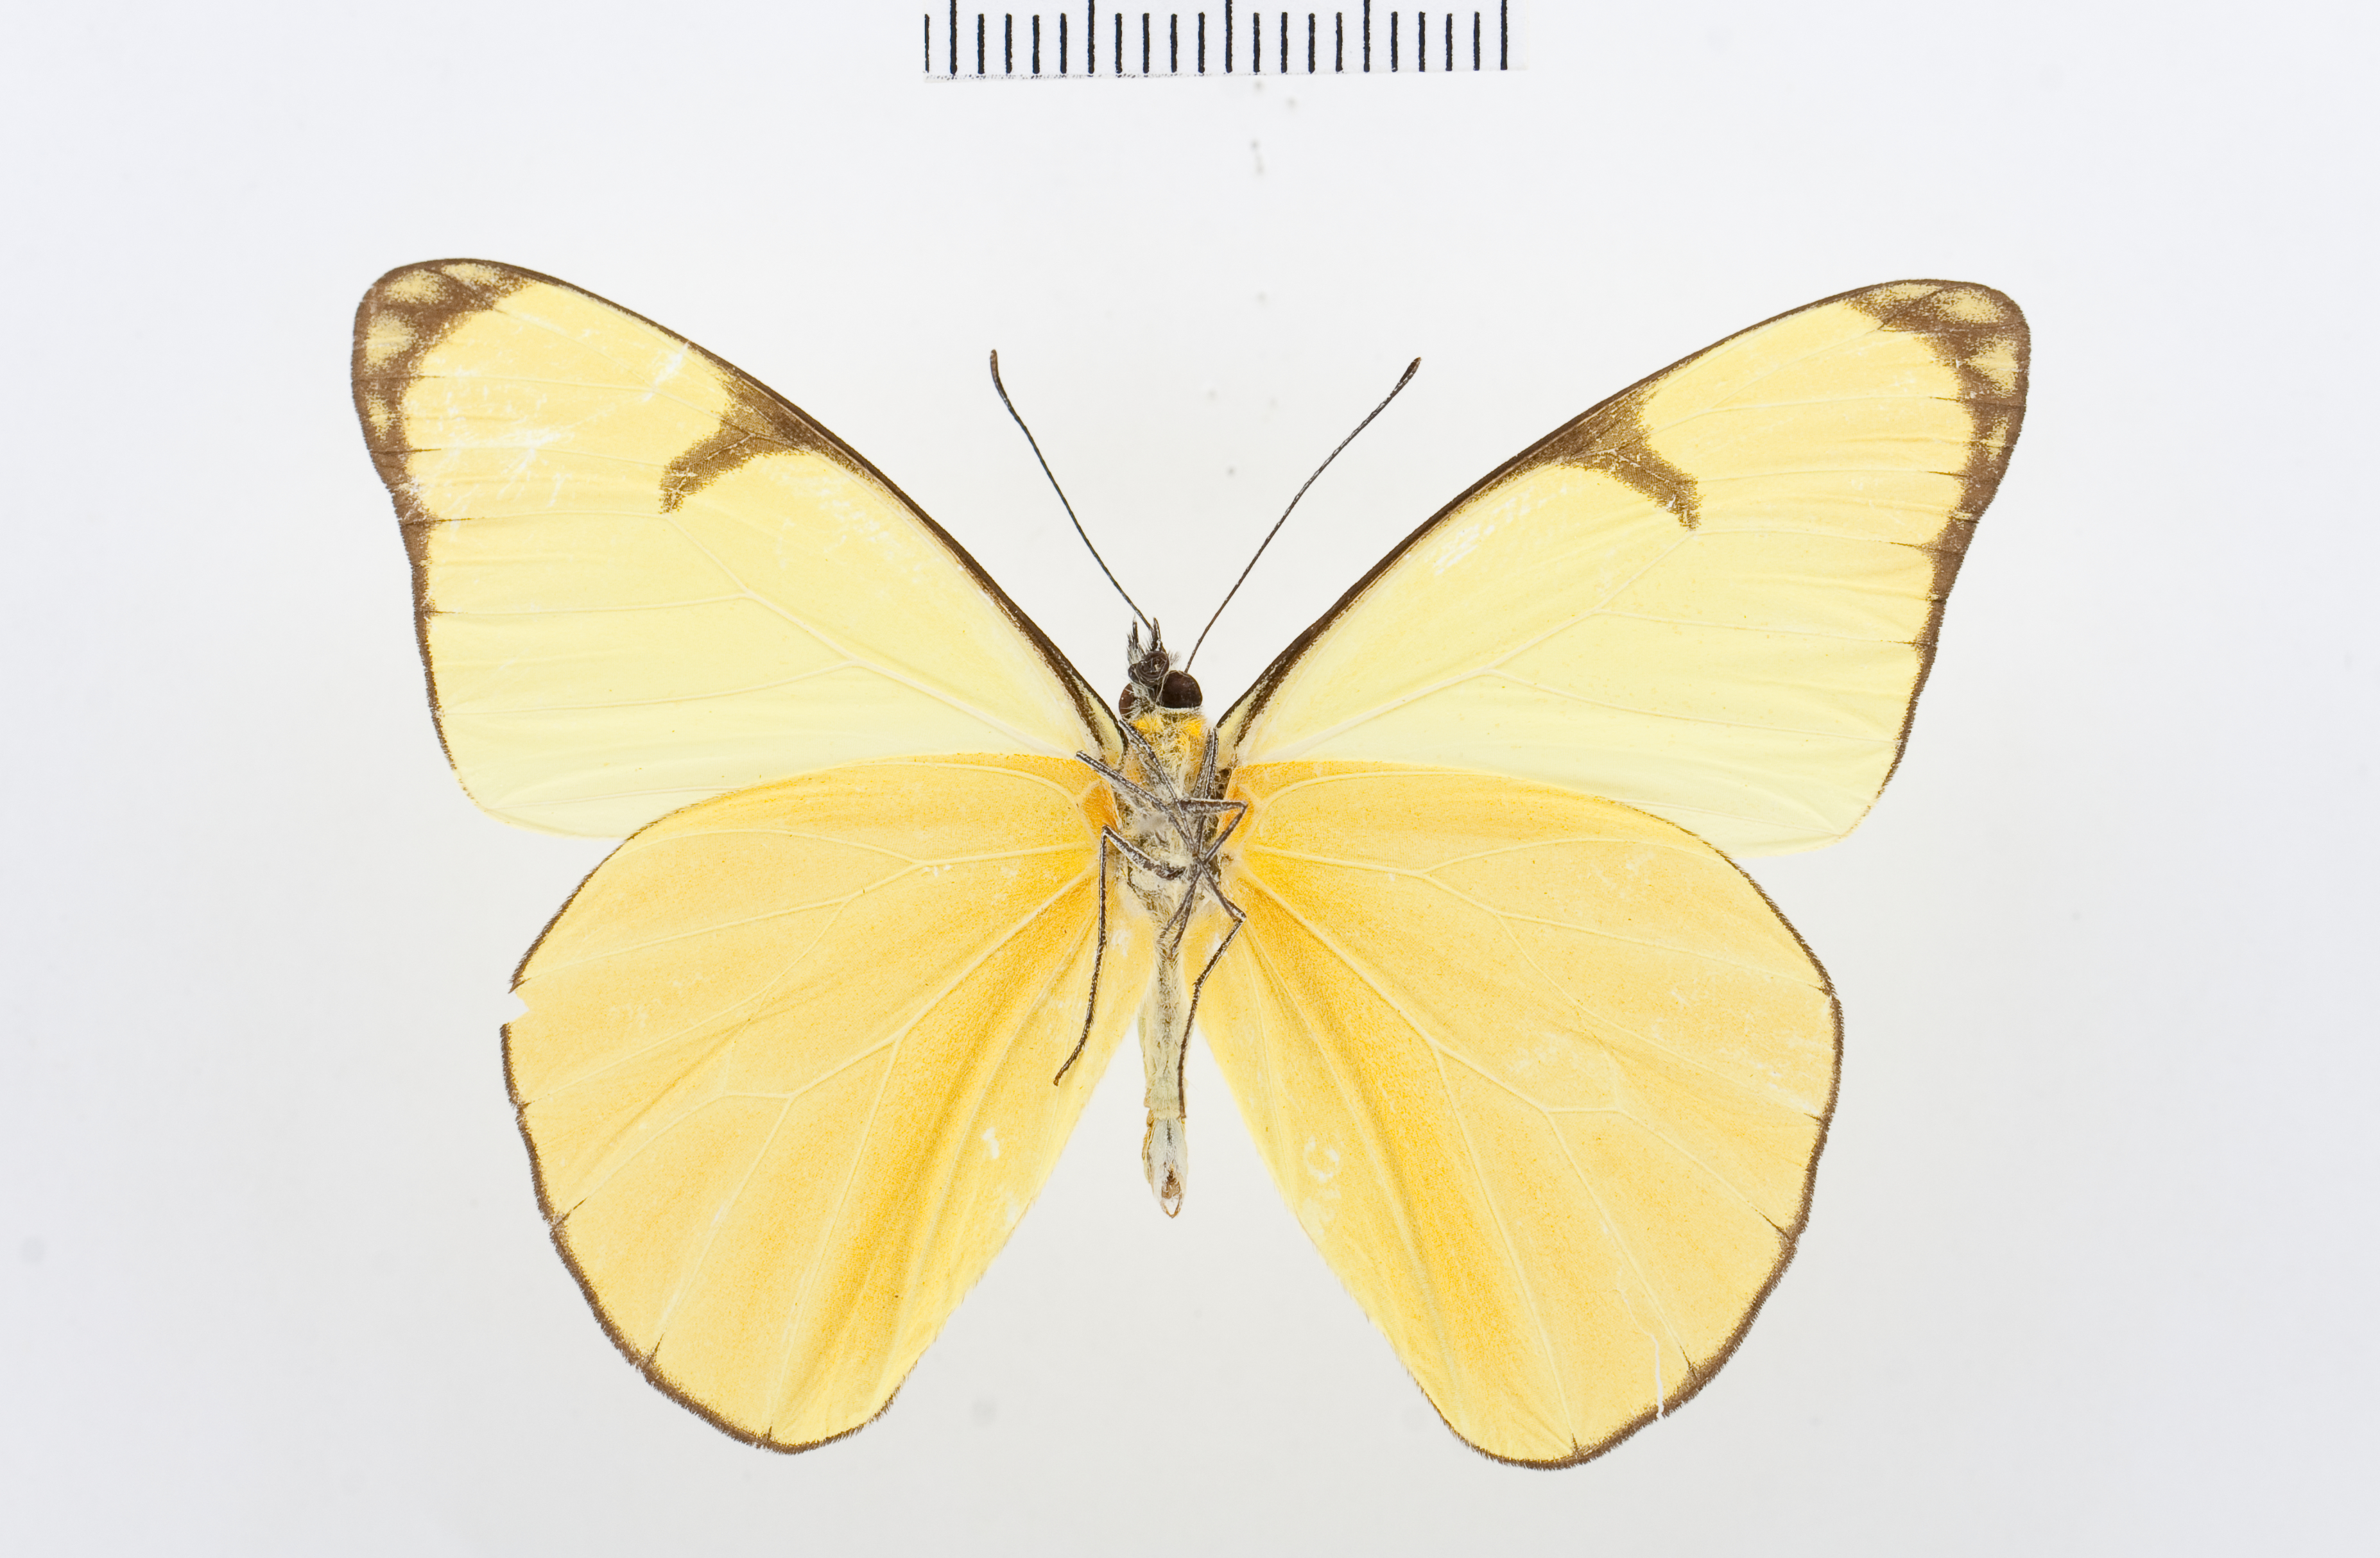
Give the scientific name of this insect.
Melete polyhymnia
